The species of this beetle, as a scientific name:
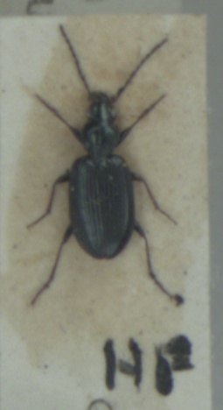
Bembidion atrocaeruleum
